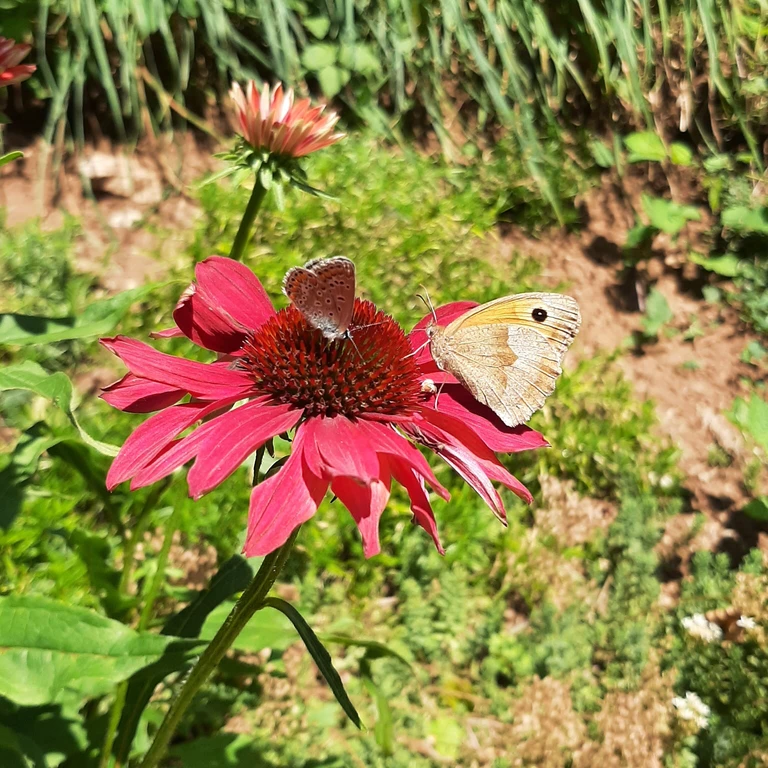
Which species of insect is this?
Maniola jurtina
